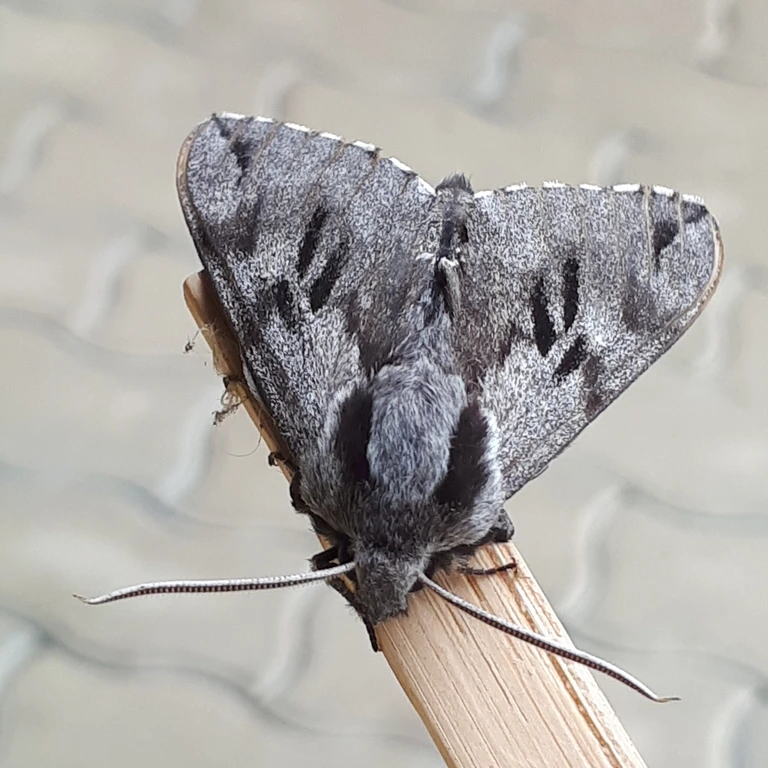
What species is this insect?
Sphinx pinastri
